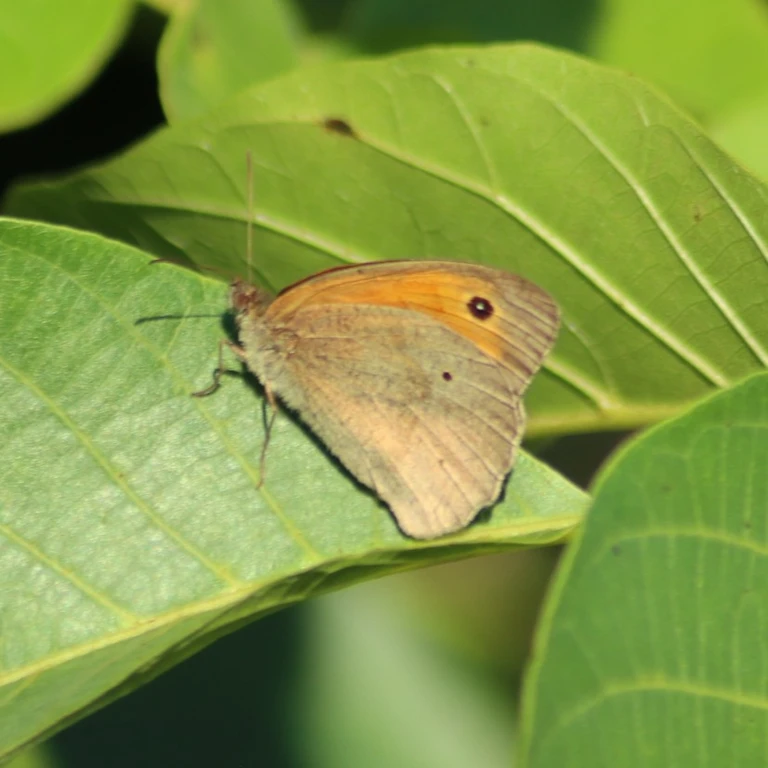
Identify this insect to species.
Maniola jurtina
